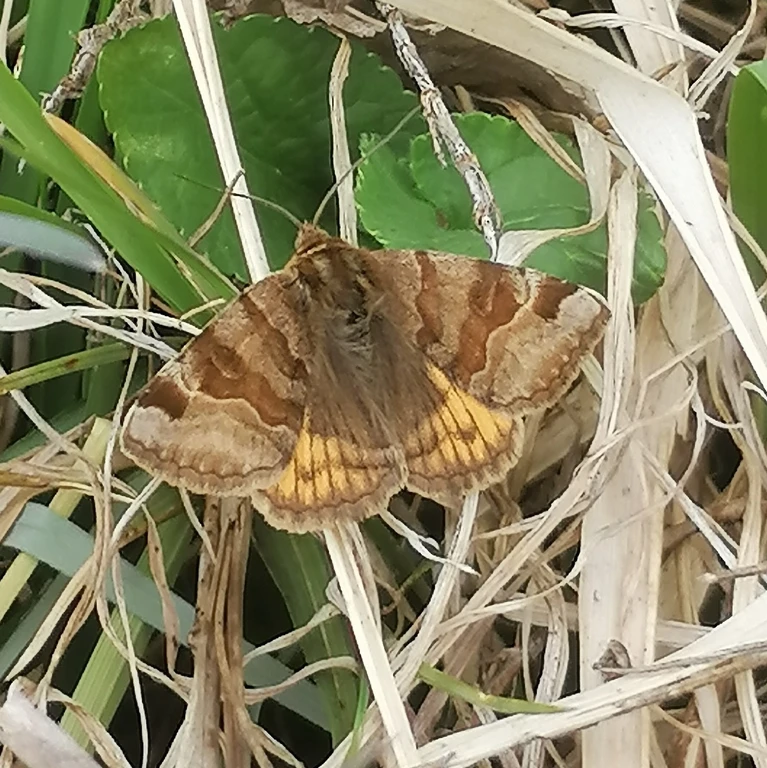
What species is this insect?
Euclidia glyphica
